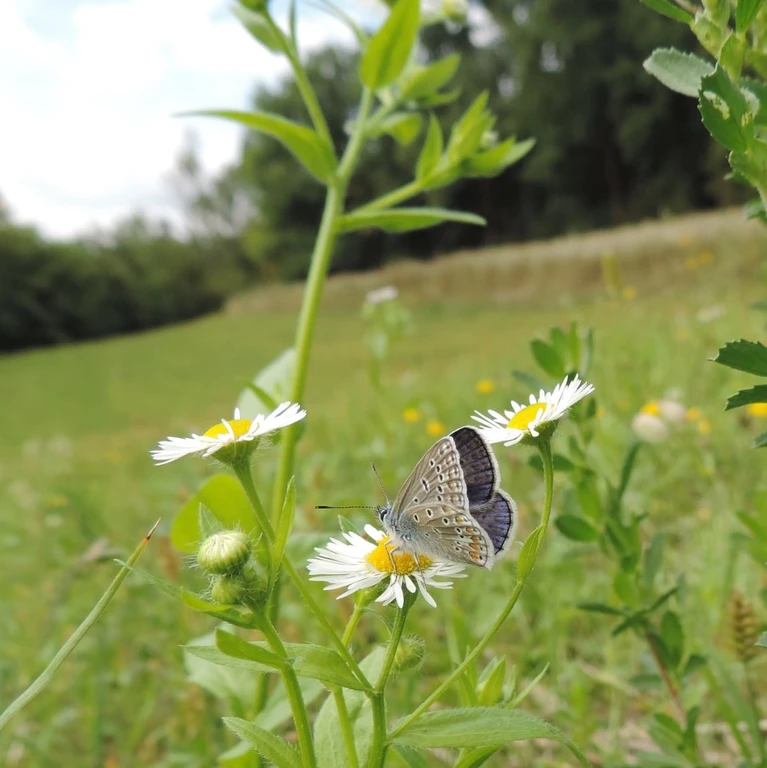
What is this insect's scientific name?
Polyommatus icarus
